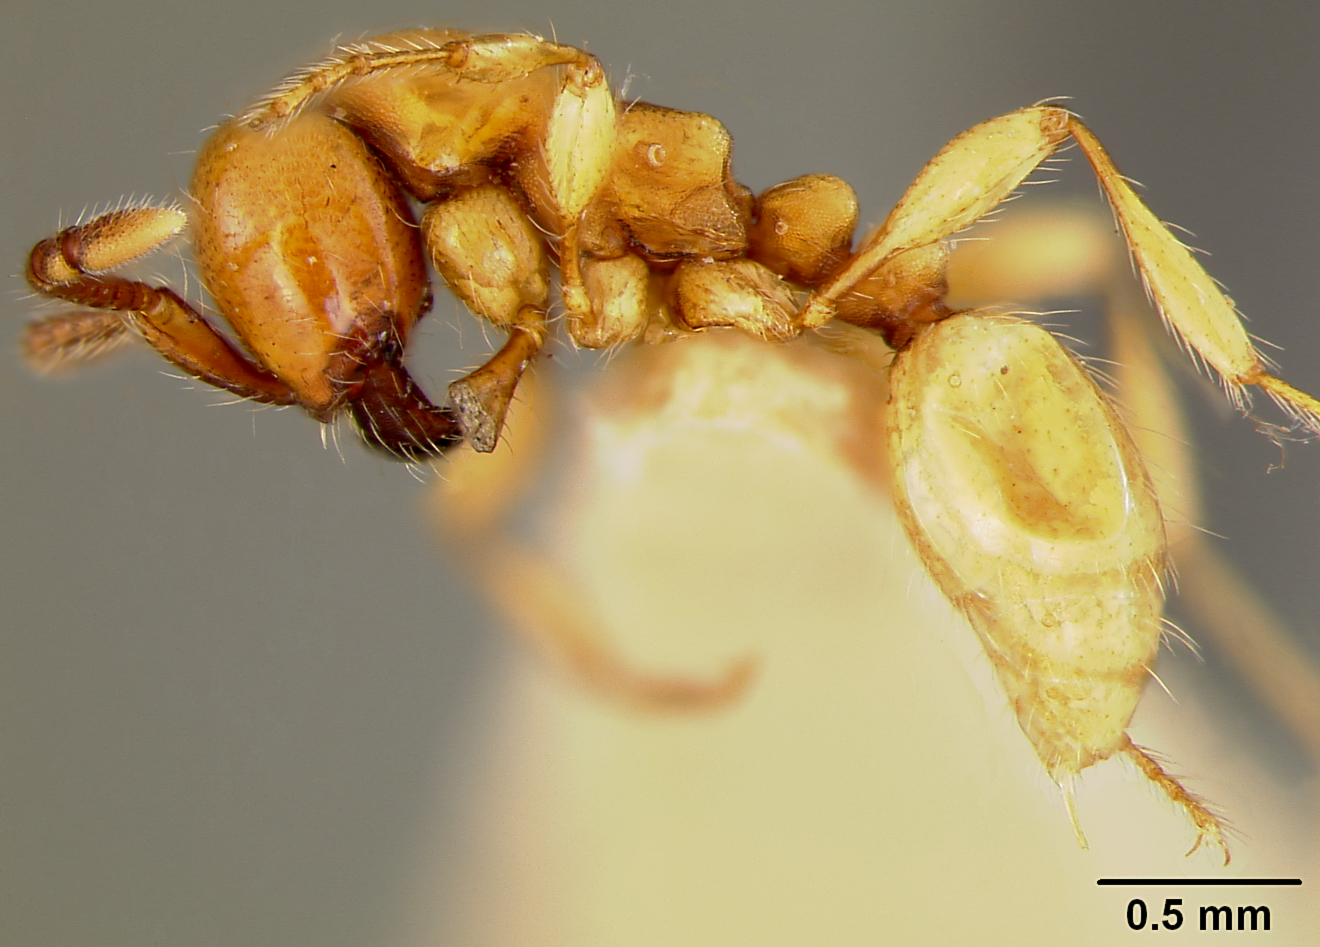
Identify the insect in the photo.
Aenictus powersi
